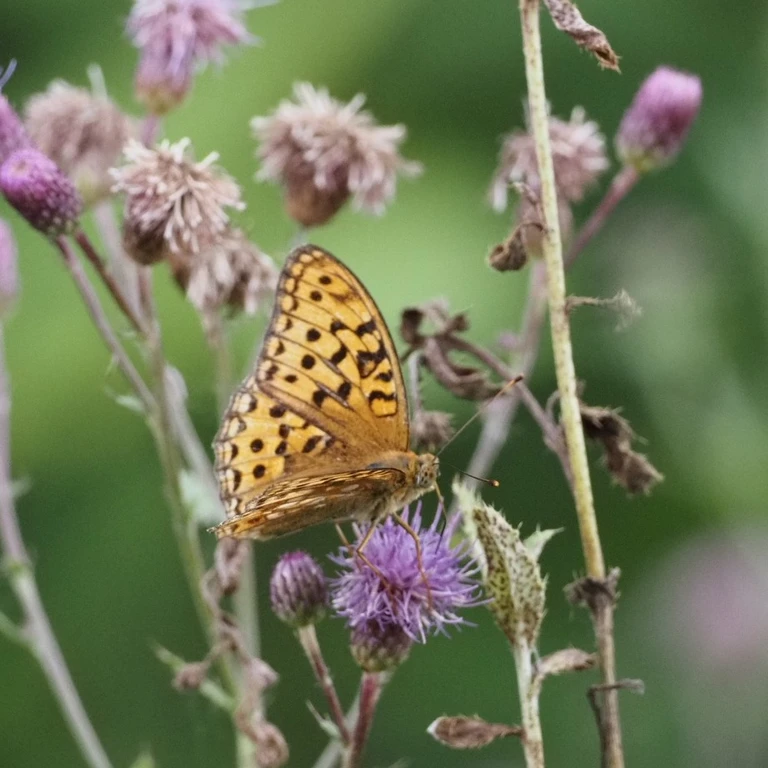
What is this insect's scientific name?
Fabriciana adippe
